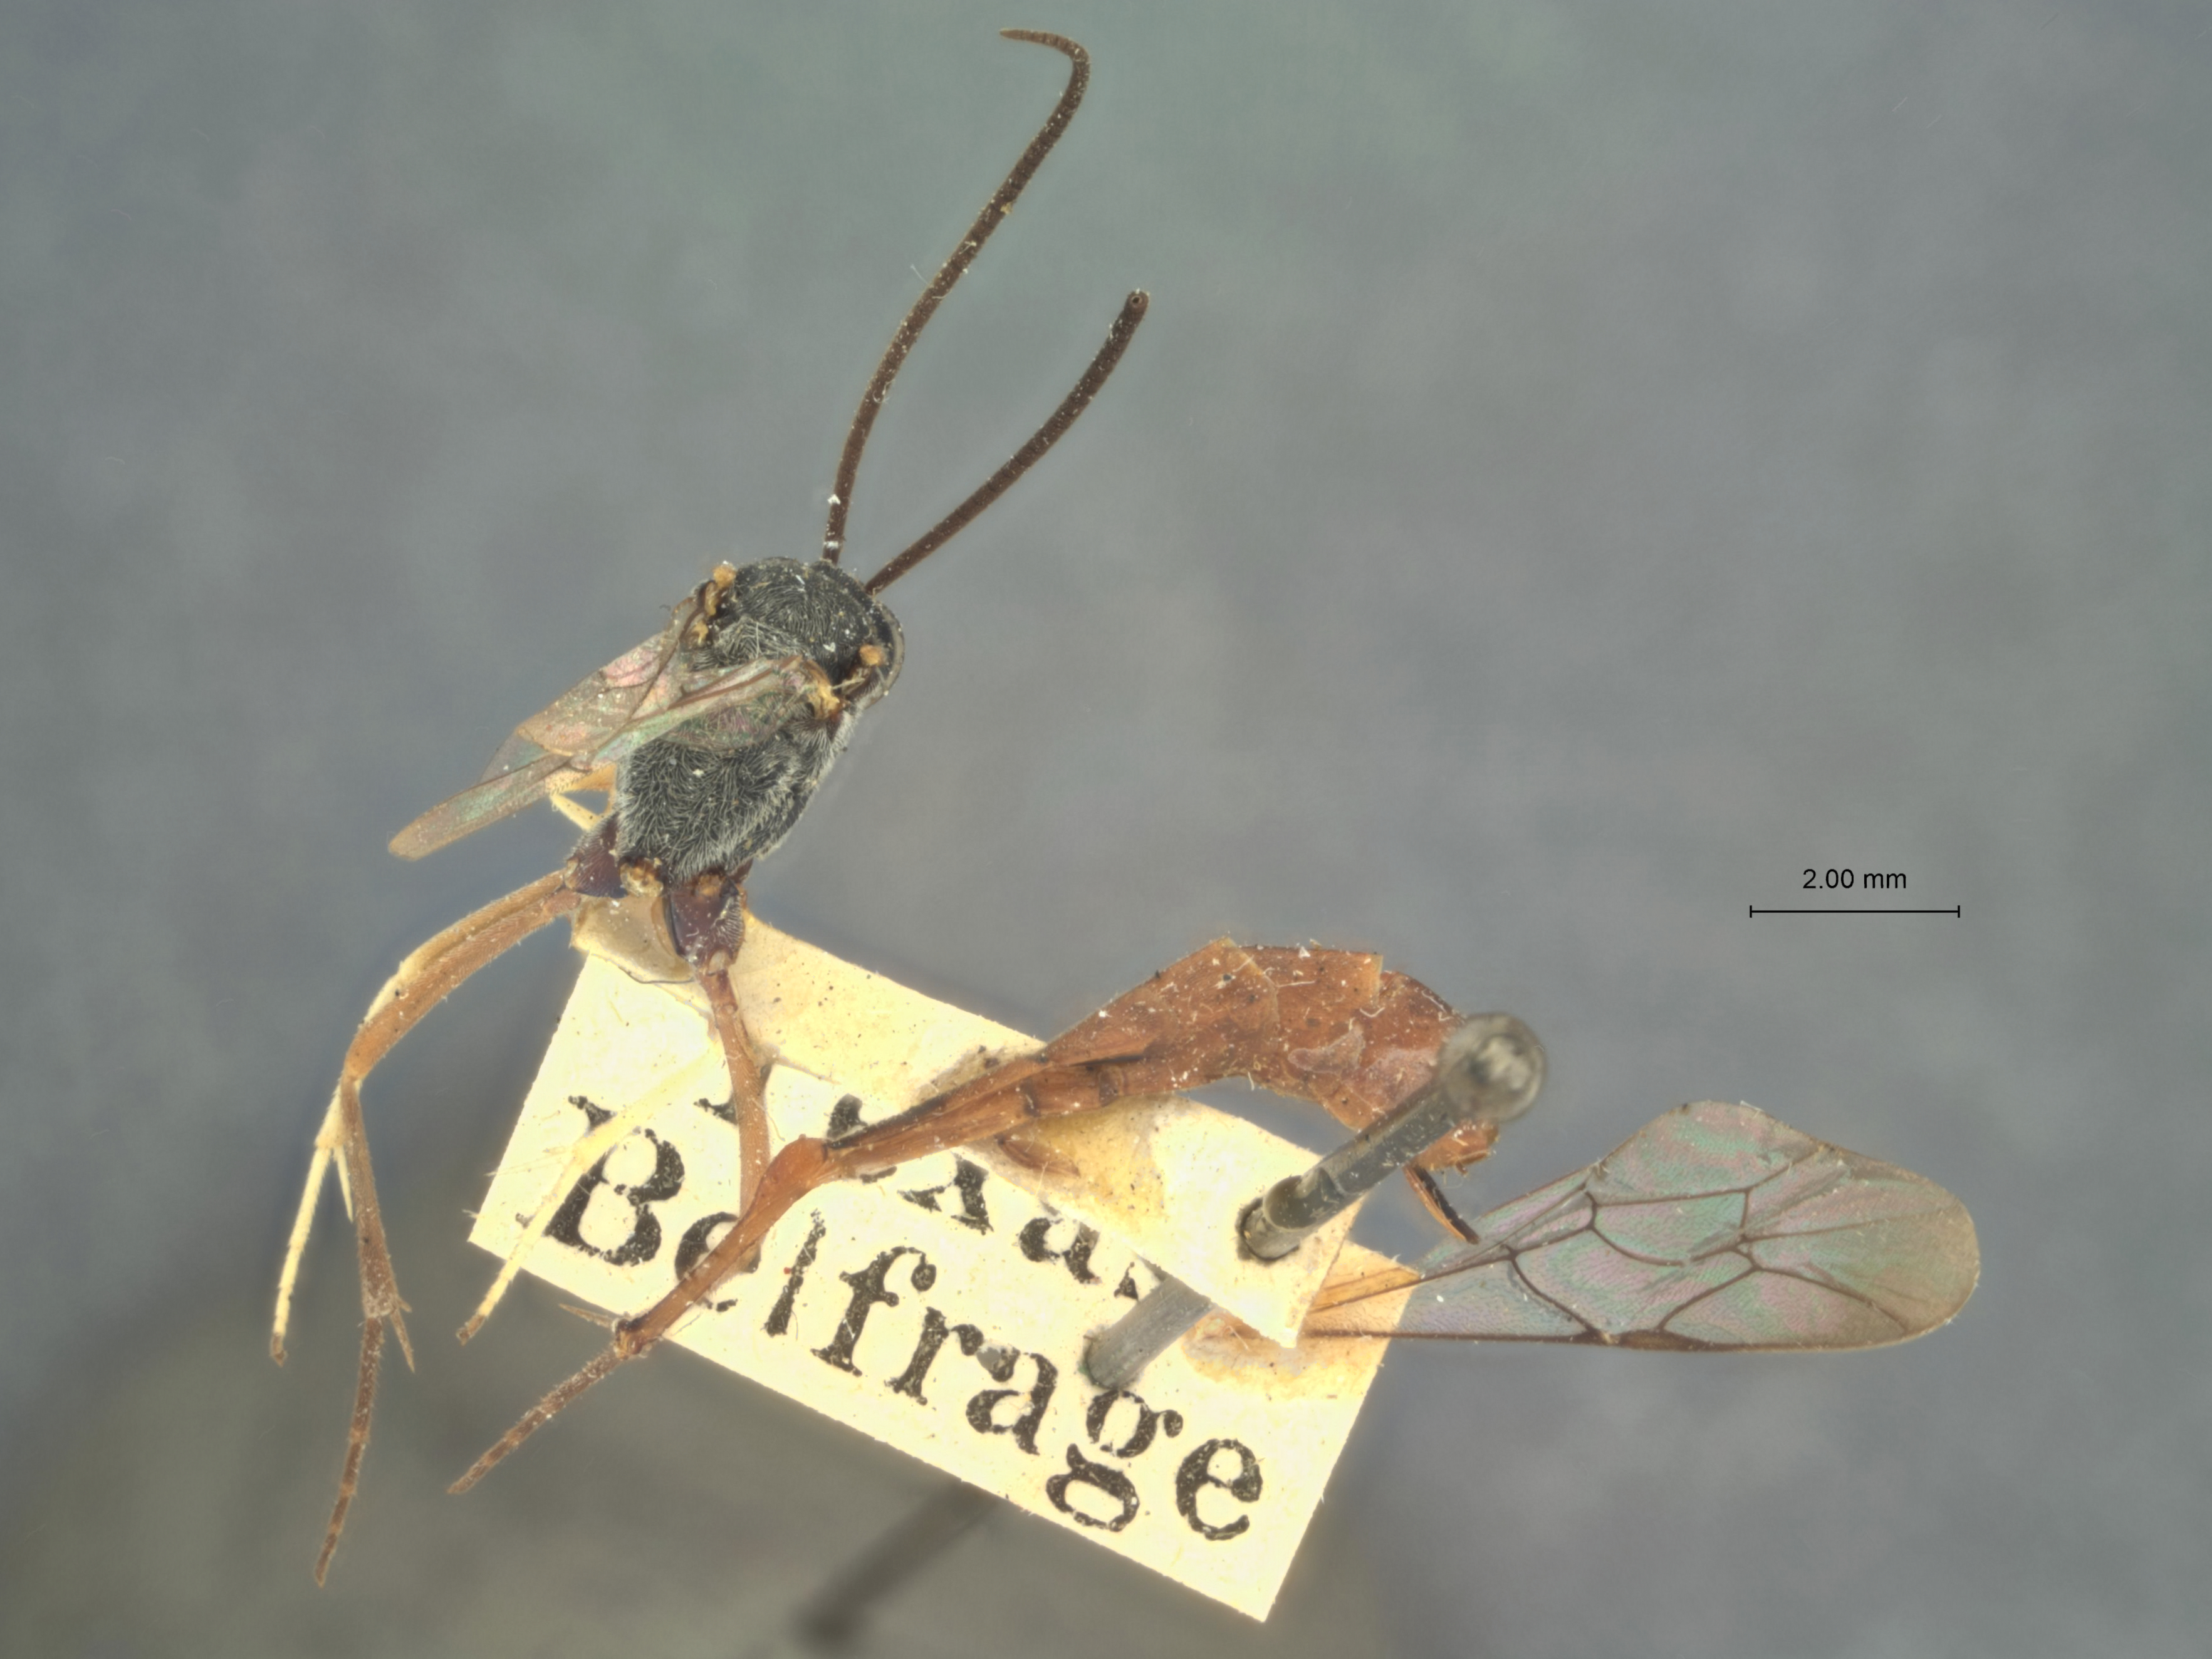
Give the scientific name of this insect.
Campoplex texanus
